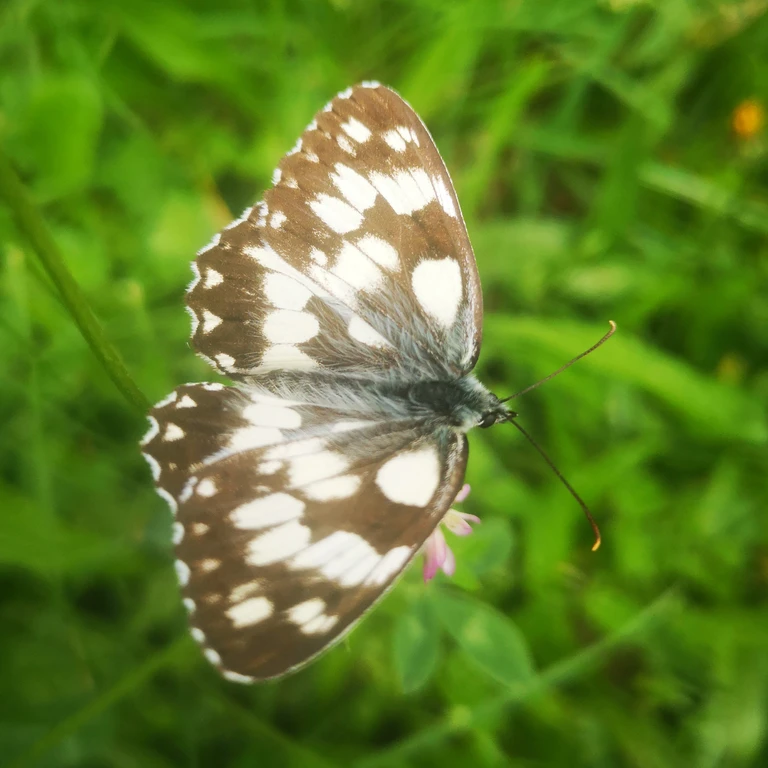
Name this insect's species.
Melanargia galathea
